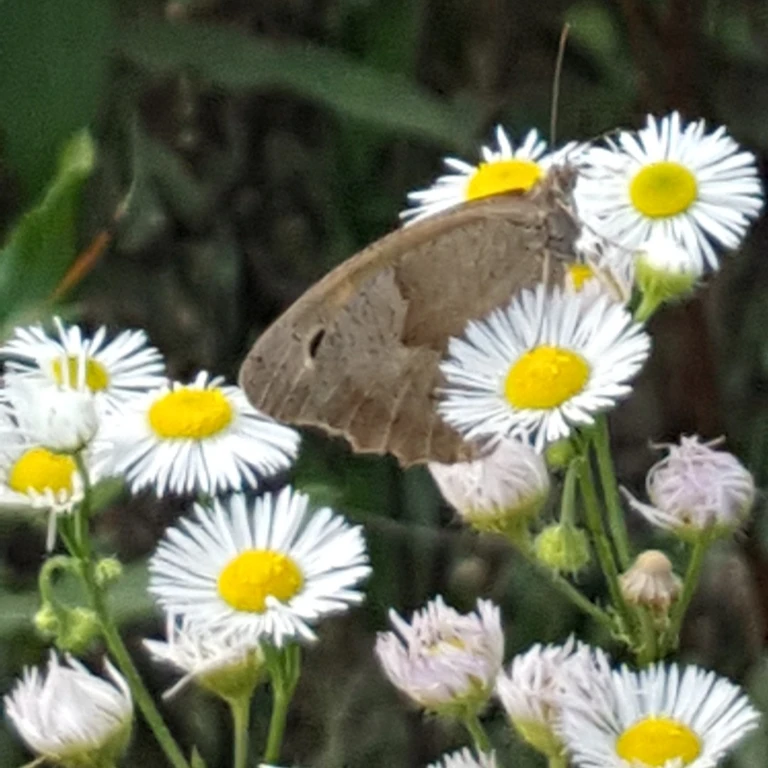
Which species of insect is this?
Maniola jurtina
